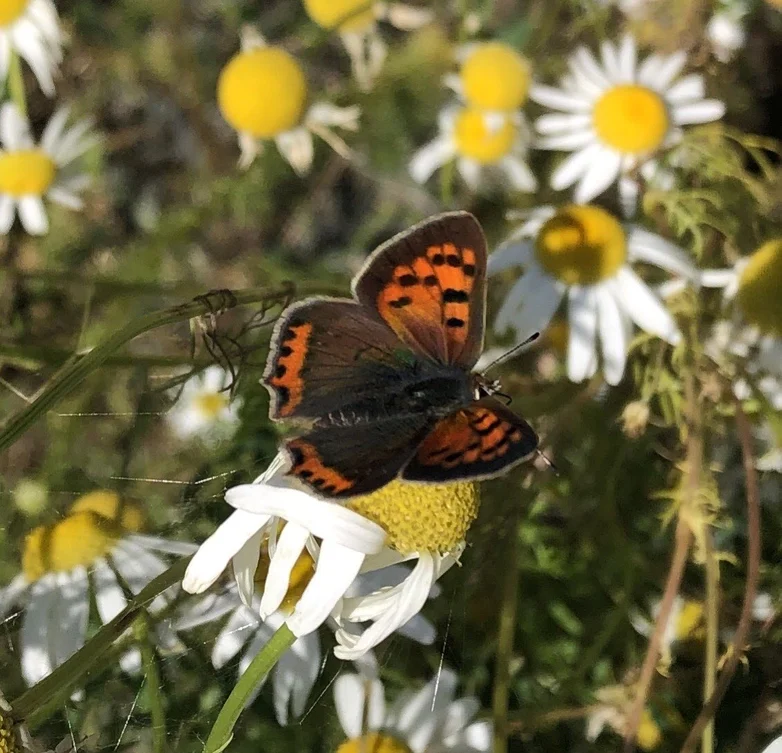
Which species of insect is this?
Lycaena phlaeas
